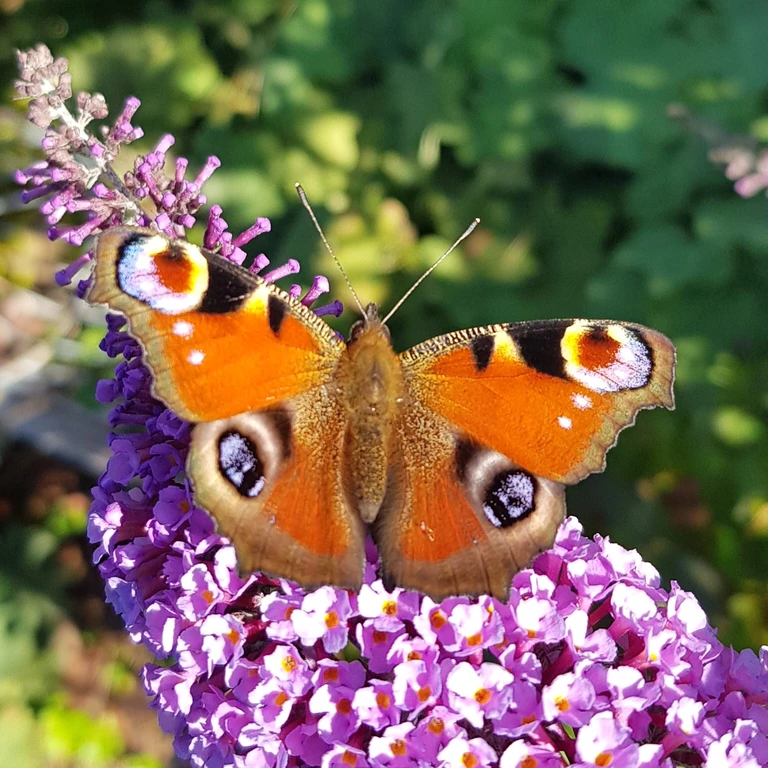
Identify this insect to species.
Aglais io
